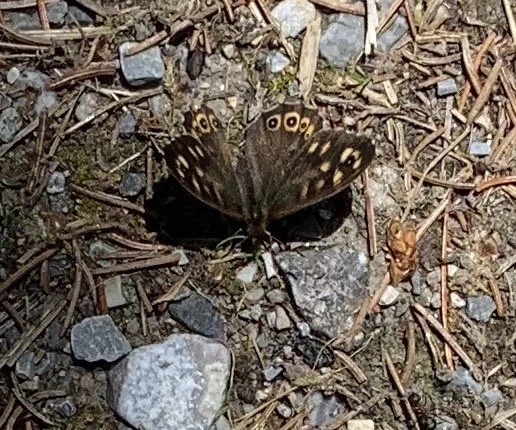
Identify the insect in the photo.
Pararge aegeria
